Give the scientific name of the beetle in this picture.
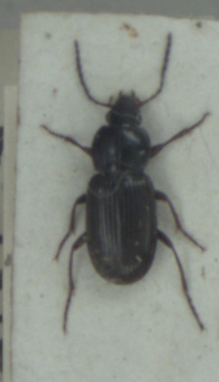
Pterostichus vernalis
